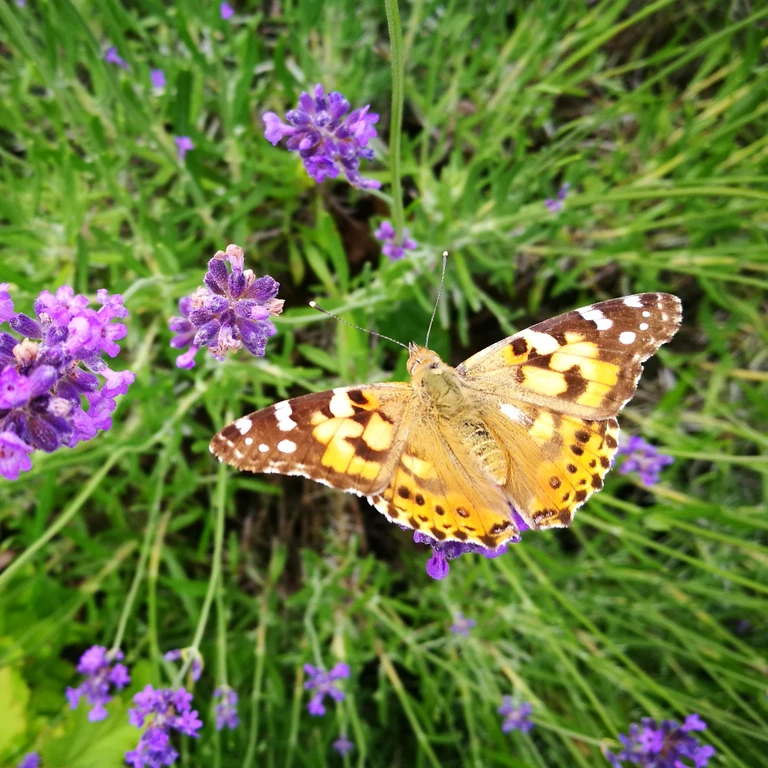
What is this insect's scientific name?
Vanessa cardui
